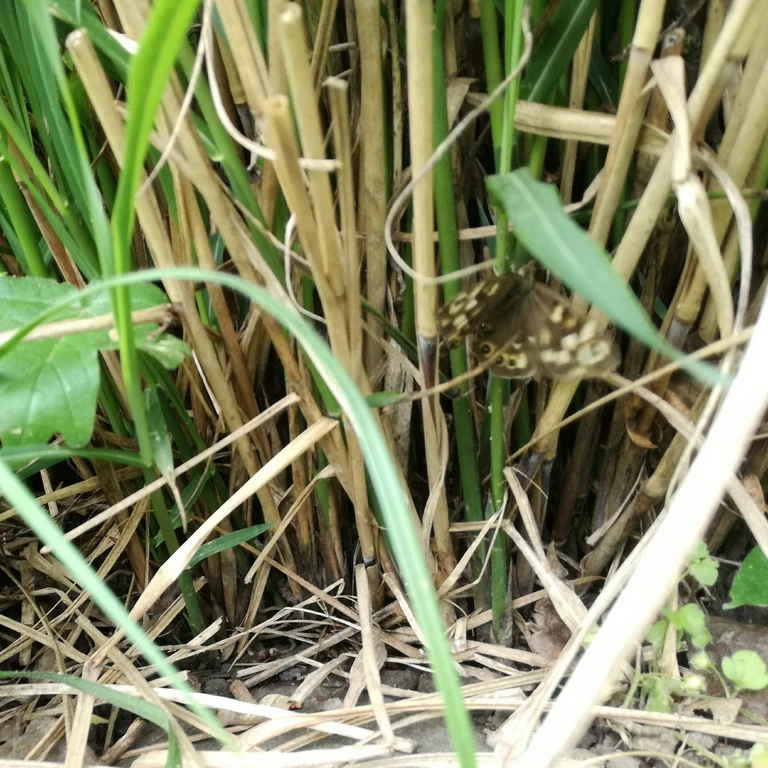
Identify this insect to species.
Pararge aegeria
